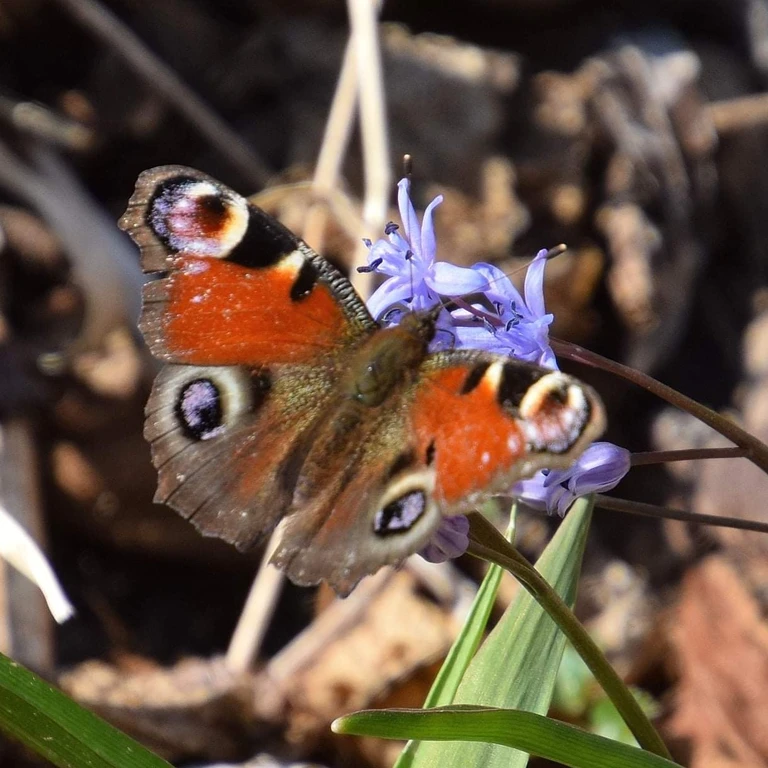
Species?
Aglais io
